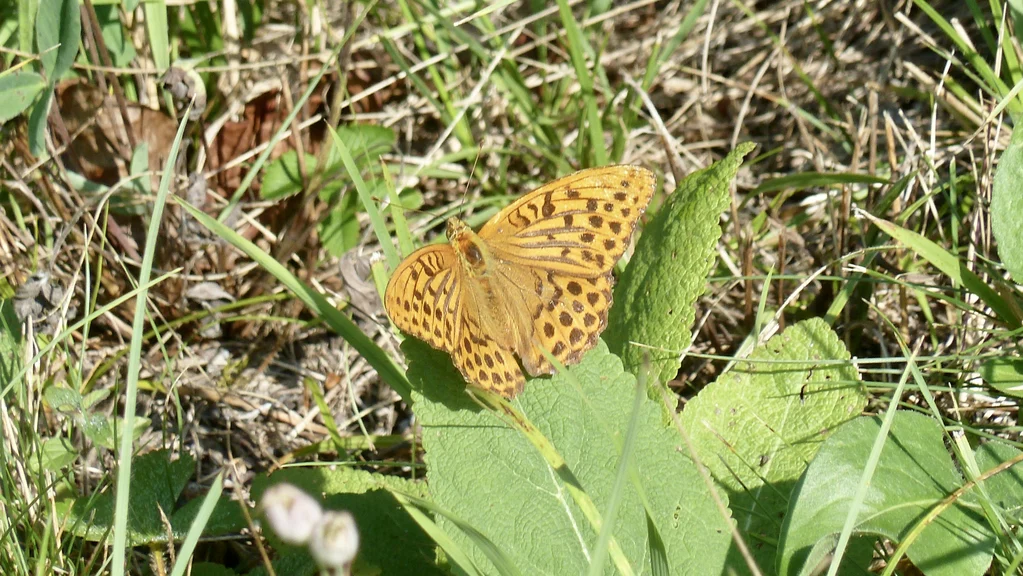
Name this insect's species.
Argynnis paphia
